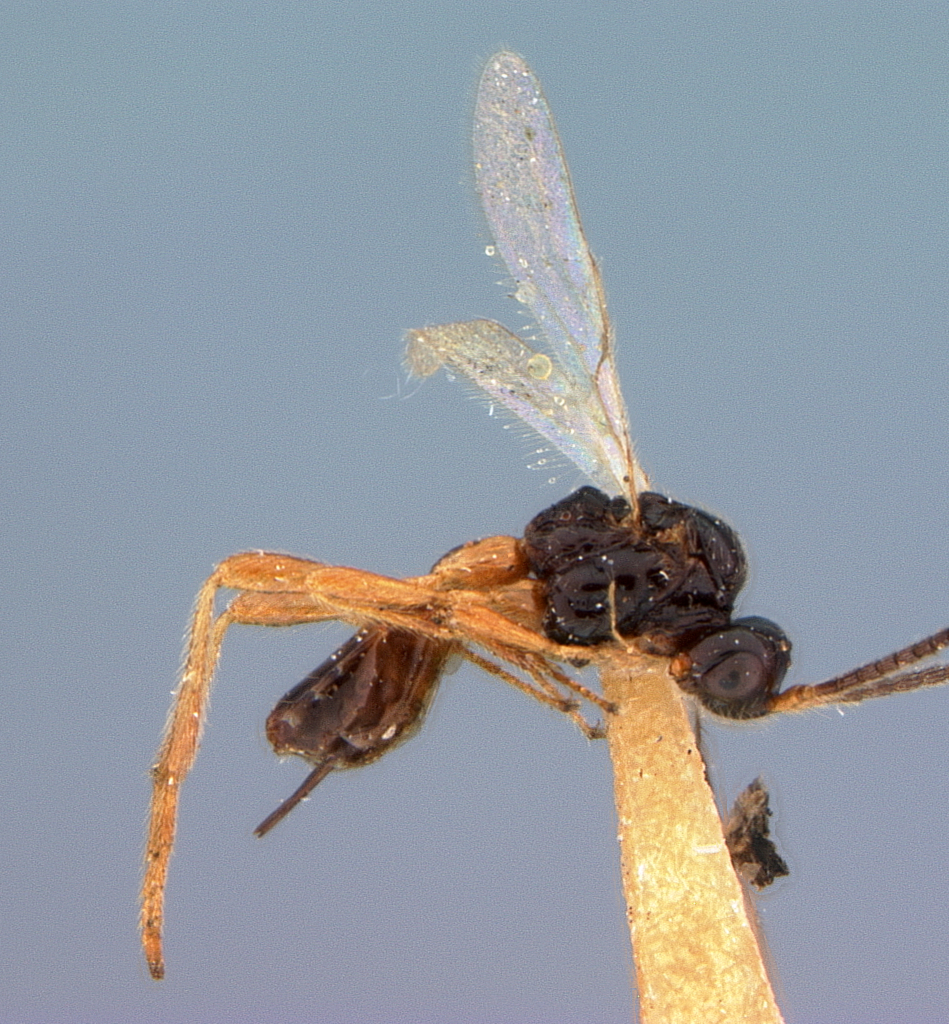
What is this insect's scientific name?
Aspilota supramedia
